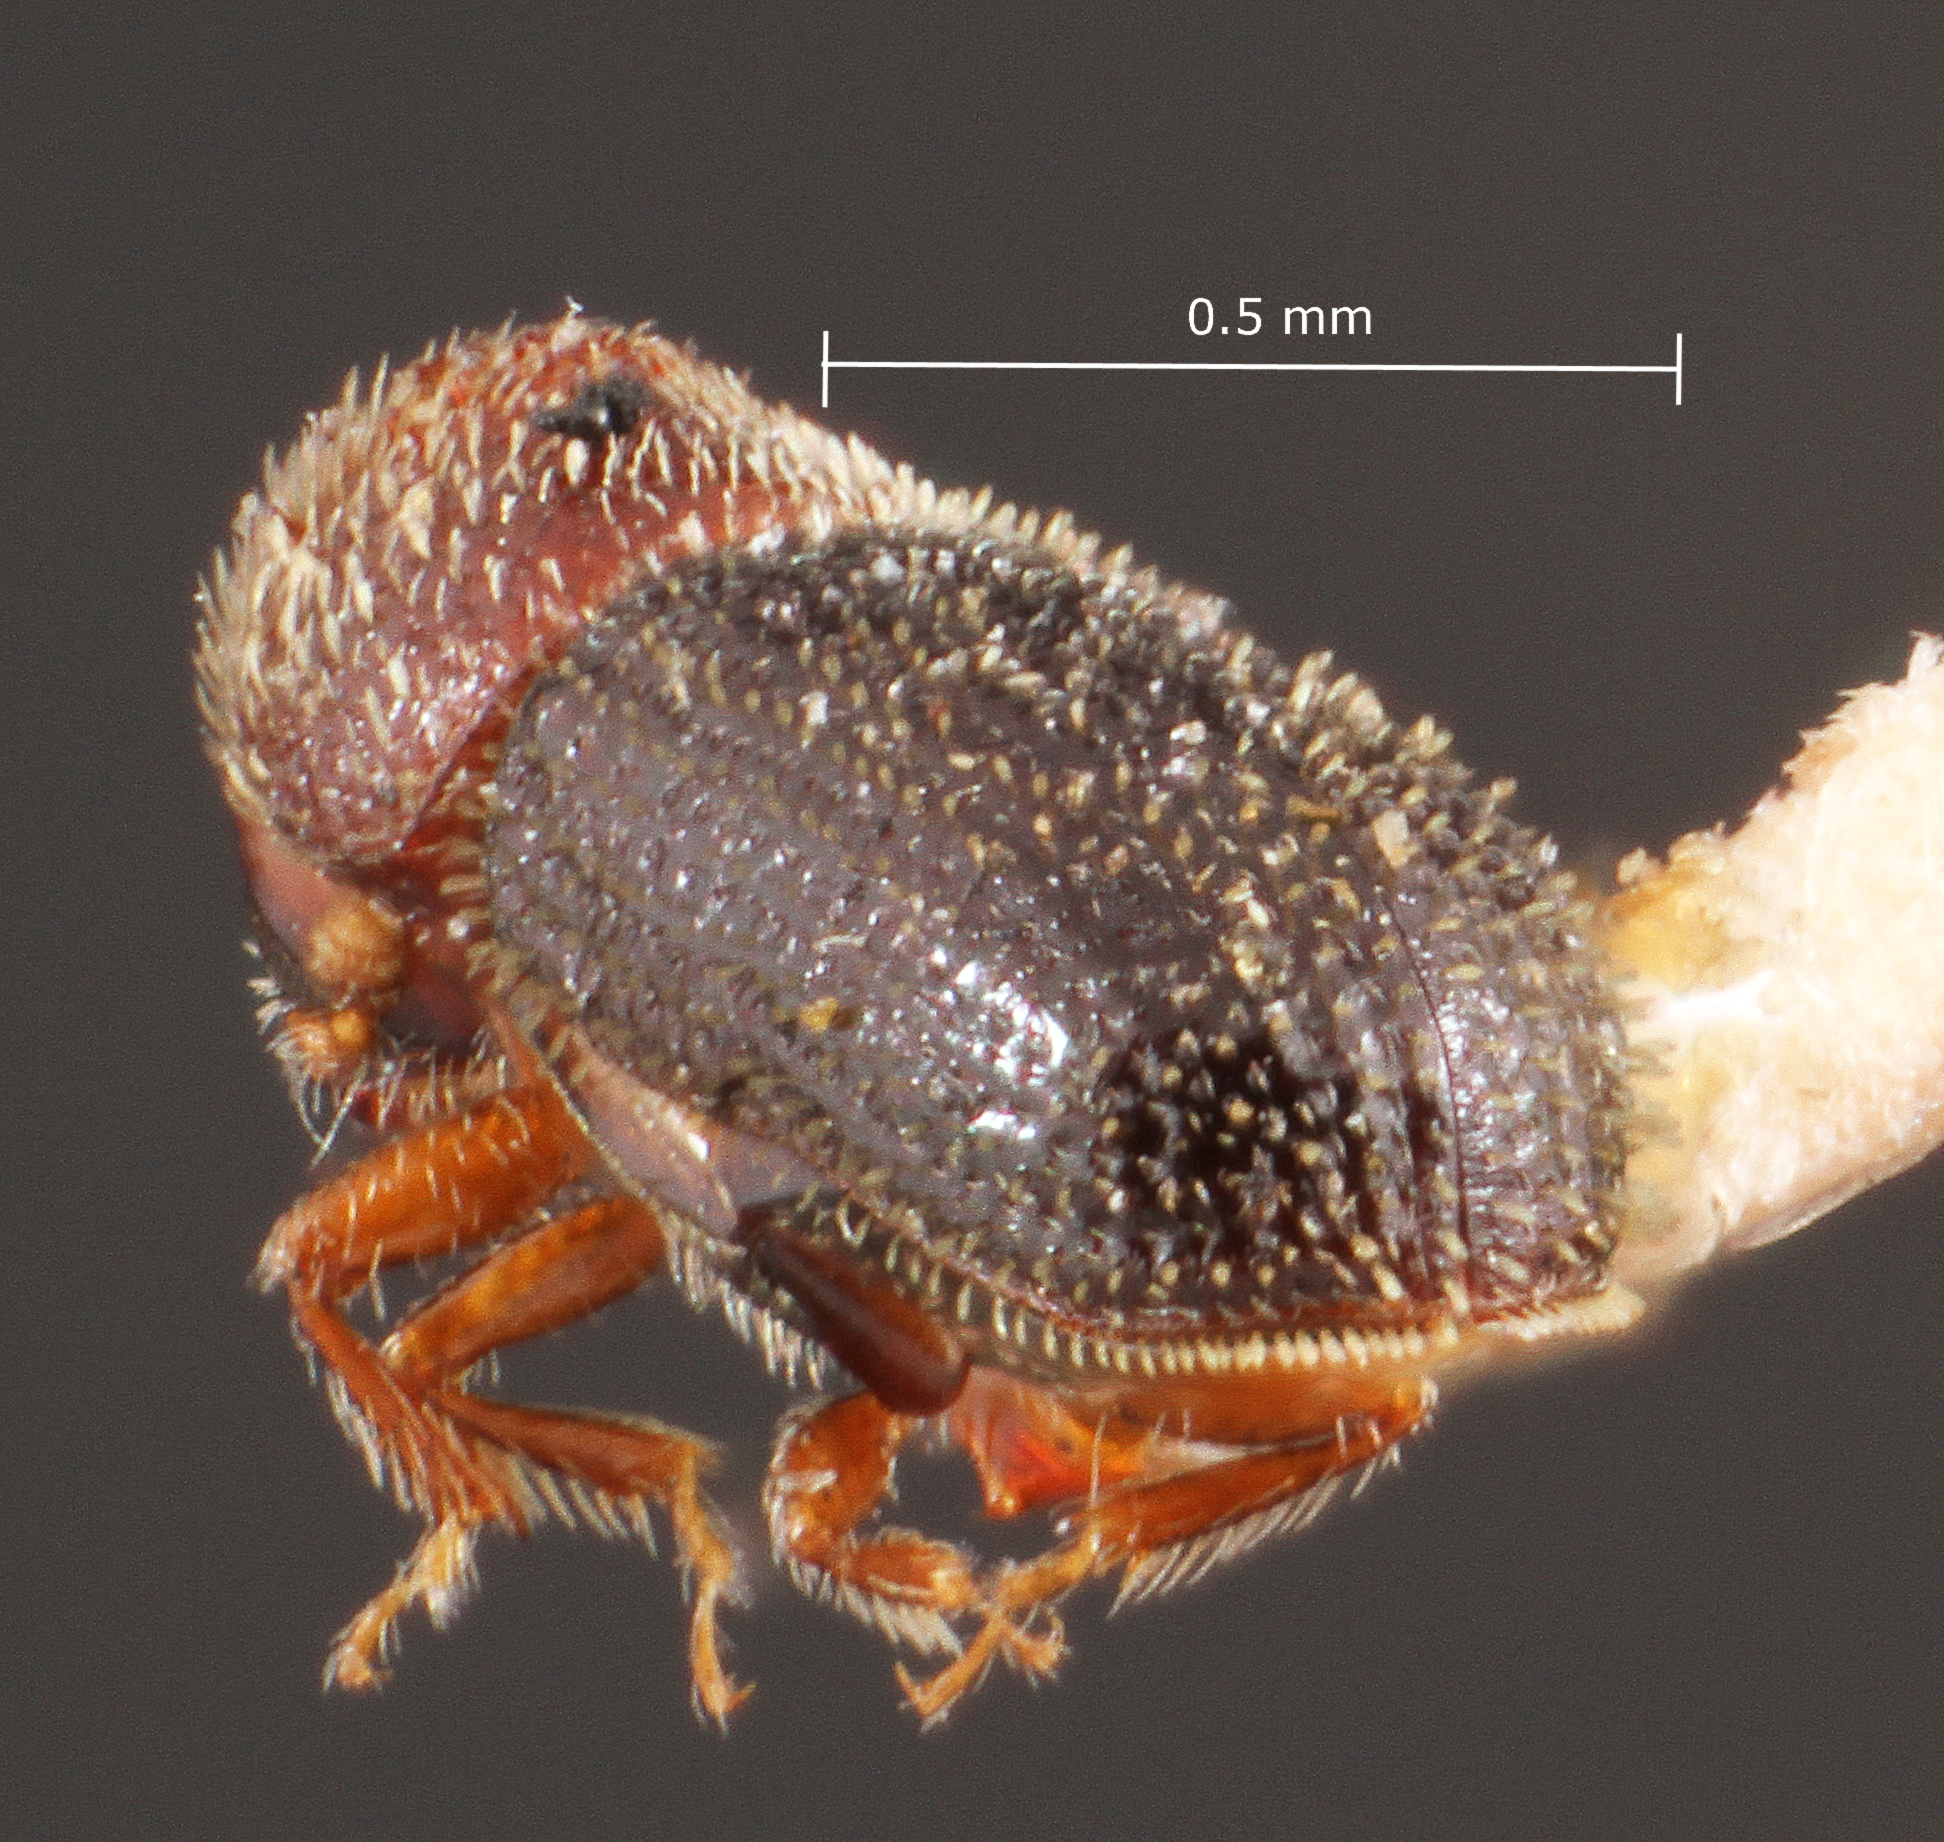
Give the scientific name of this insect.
Hypothenemus californicus
